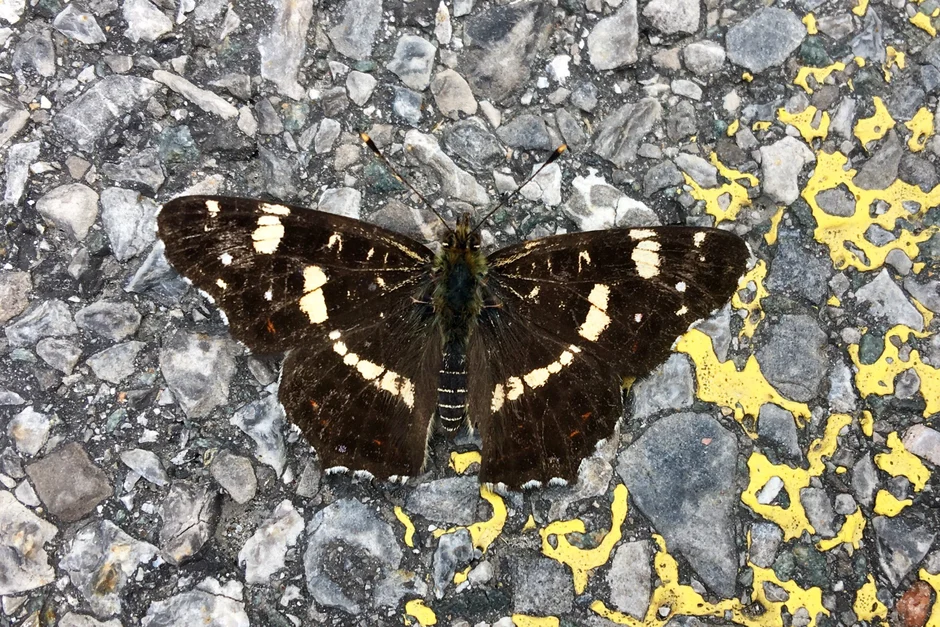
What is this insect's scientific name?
Araschnia levana
